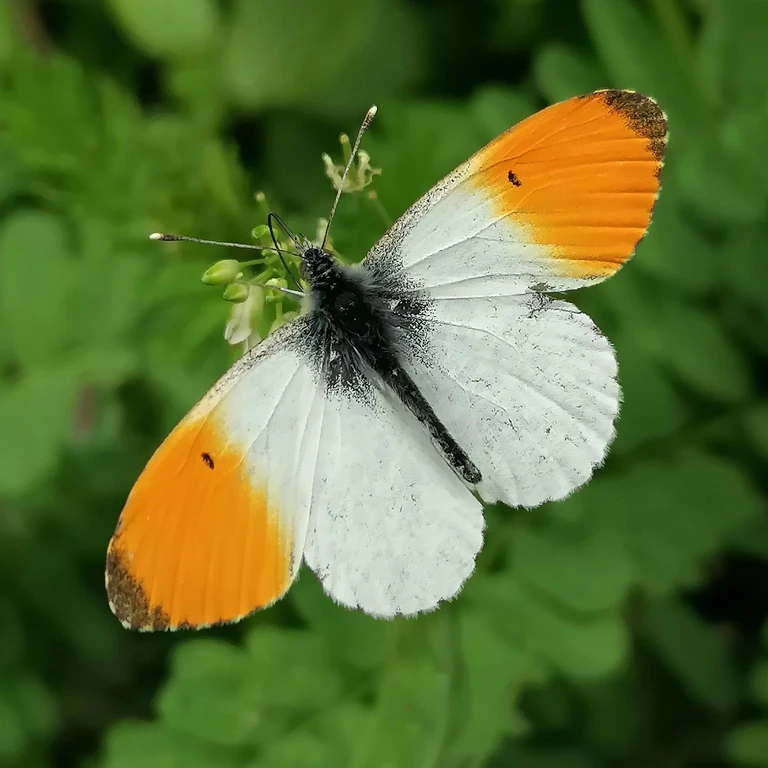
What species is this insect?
Anthocharis cardamines
